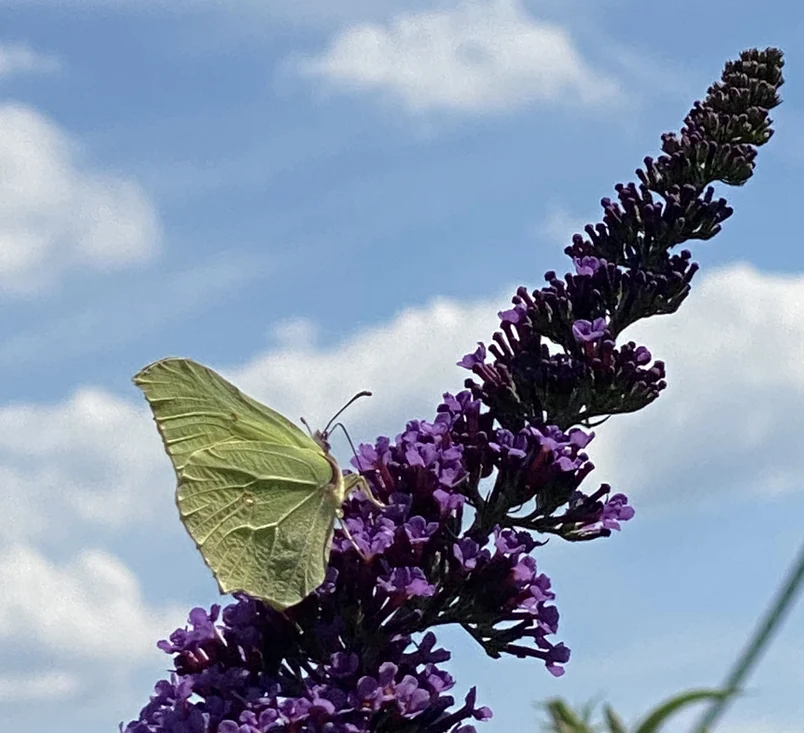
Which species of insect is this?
Gonepteryx rhamni
